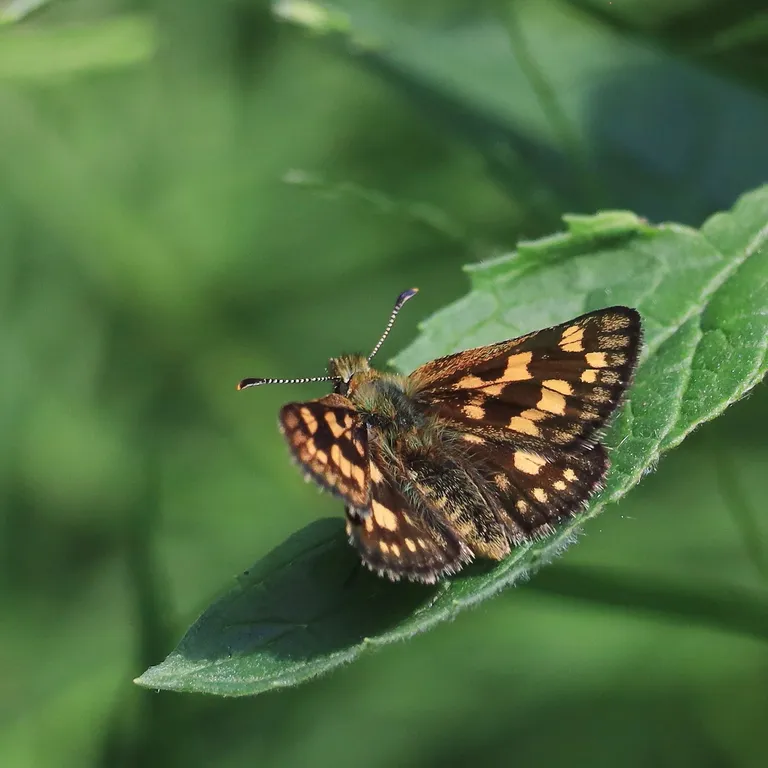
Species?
Carterocephalus palaemon
